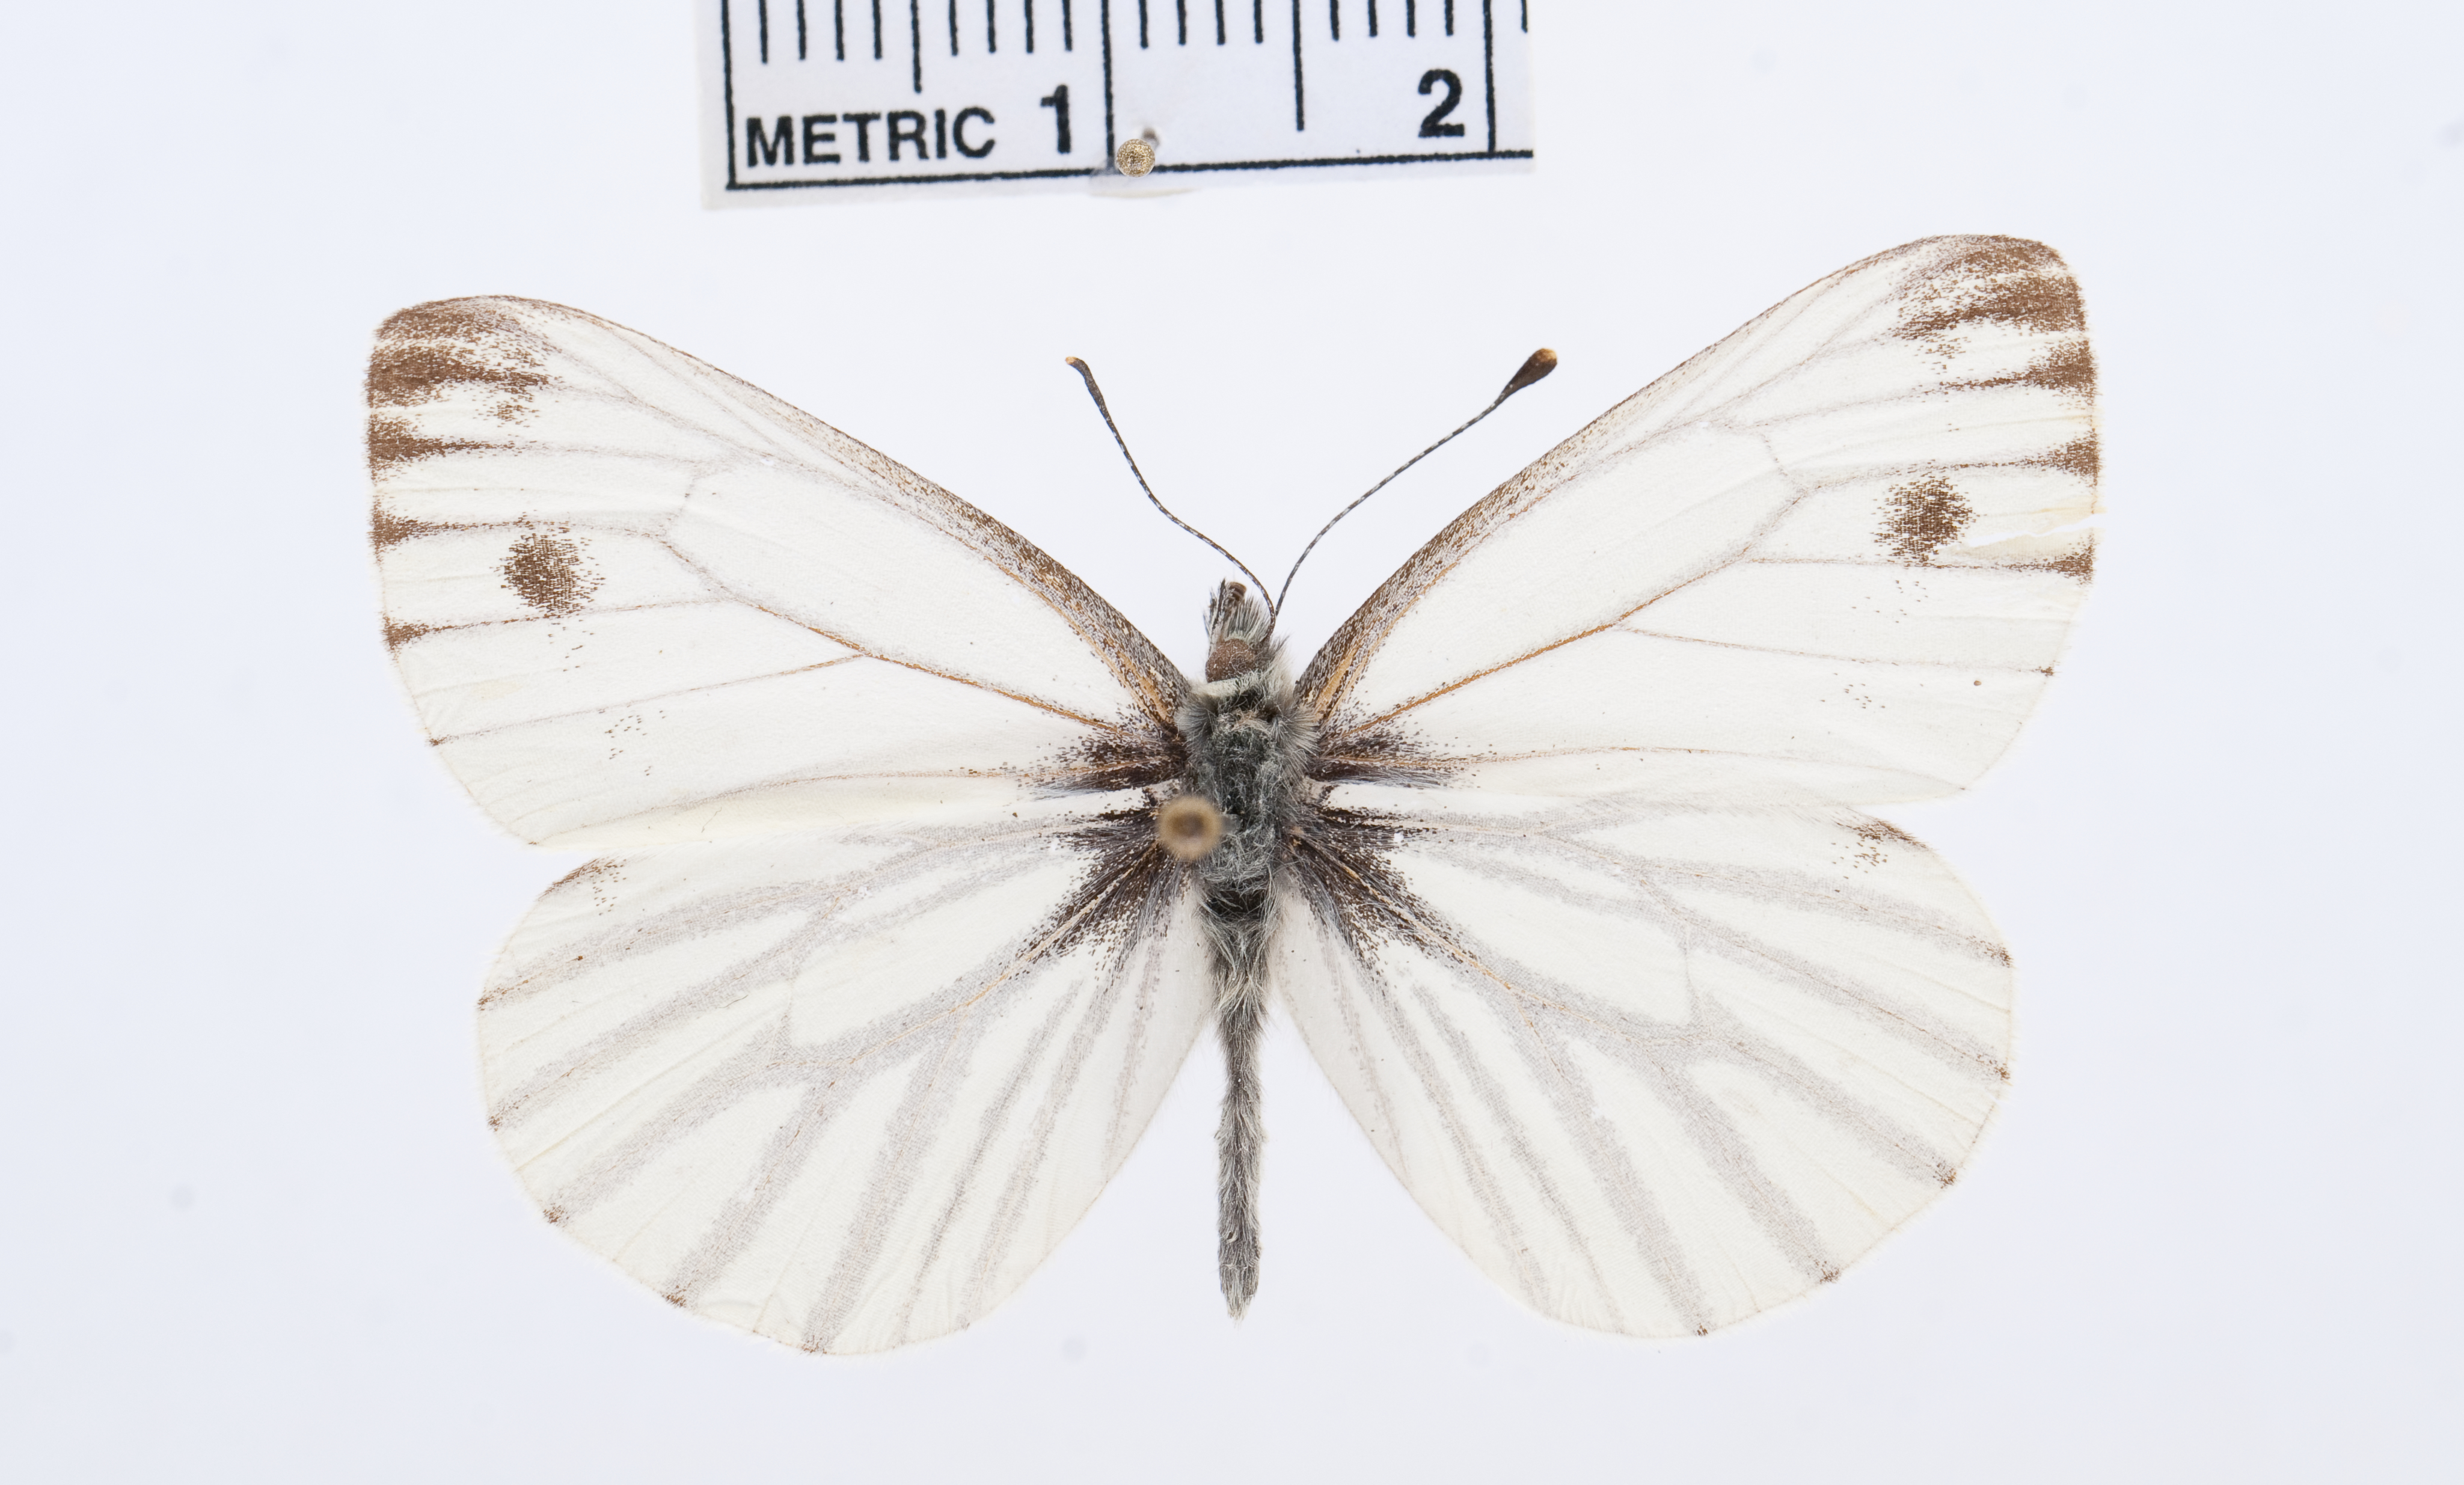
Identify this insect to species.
Pieris venosa
